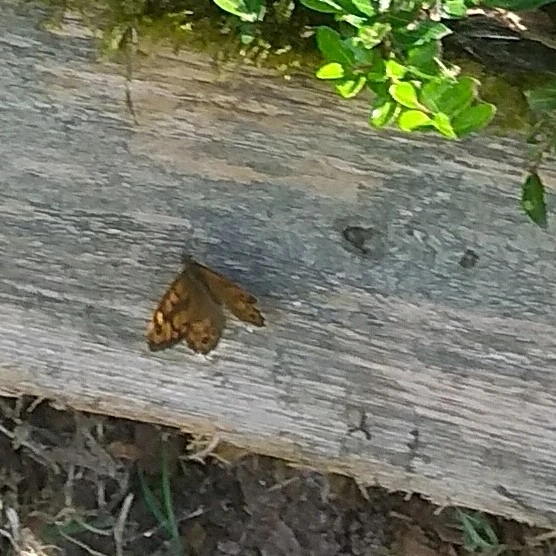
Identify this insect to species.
Lasiommata megera (also Pararge megera)
